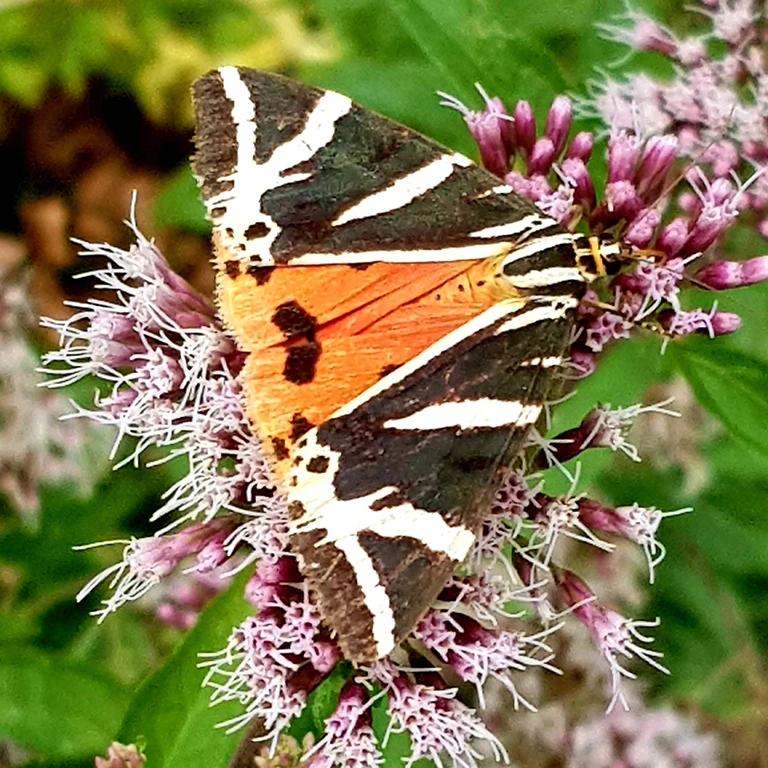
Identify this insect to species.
Euplagia quadripunctaria
